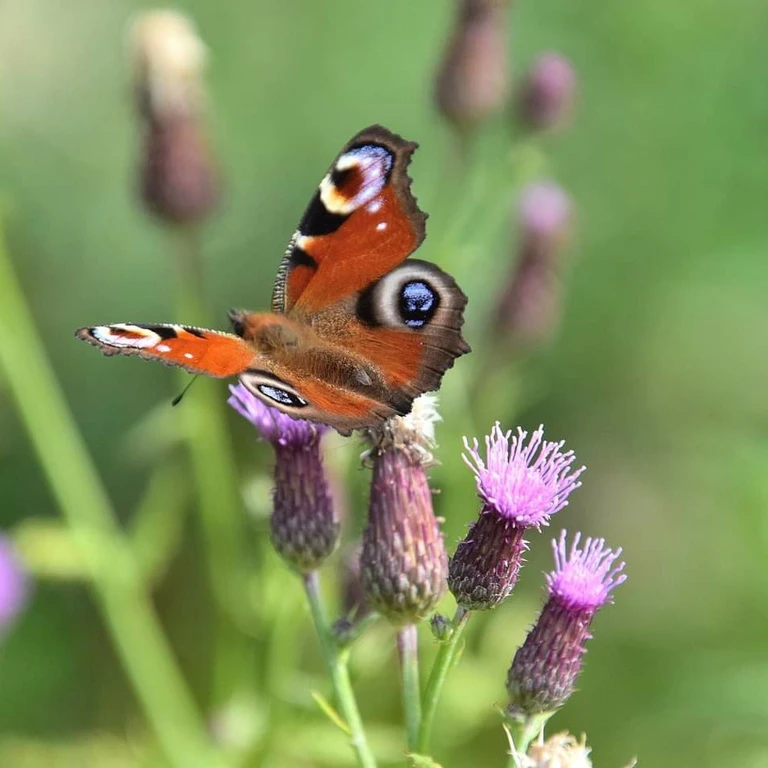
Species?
Aglais io
